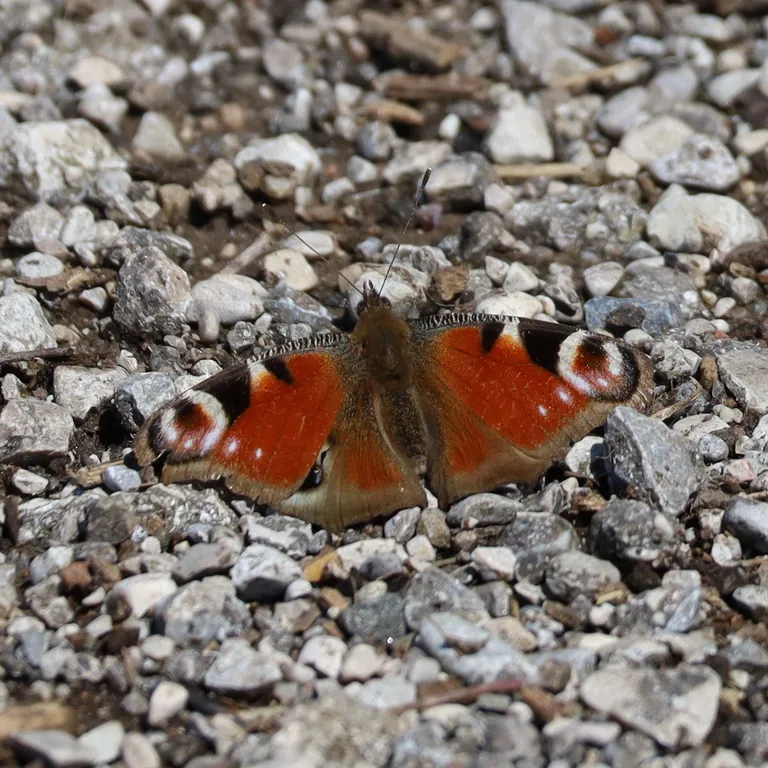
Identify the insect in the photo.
Aglais io
